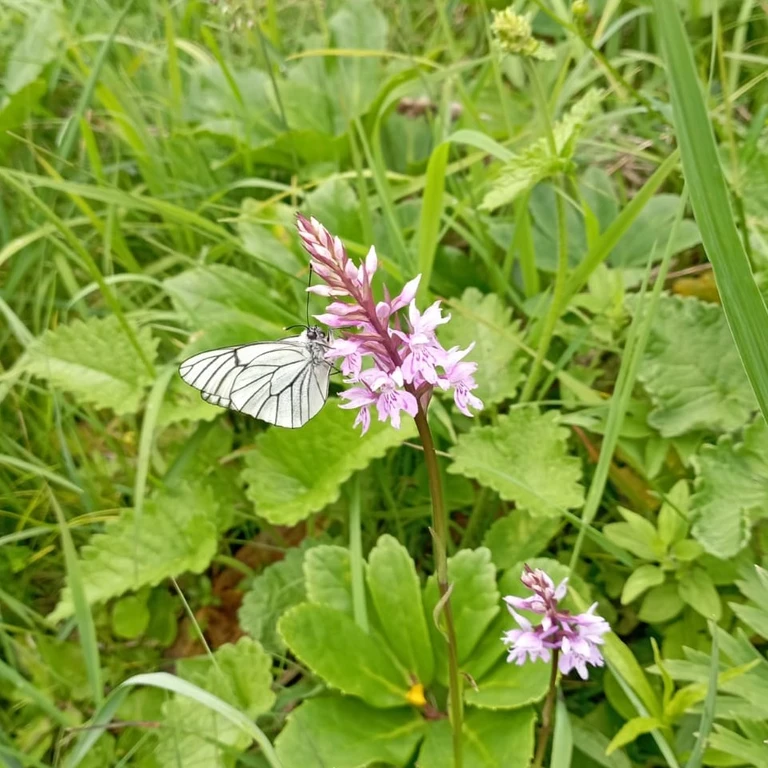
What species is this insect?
Aporia crataegi
